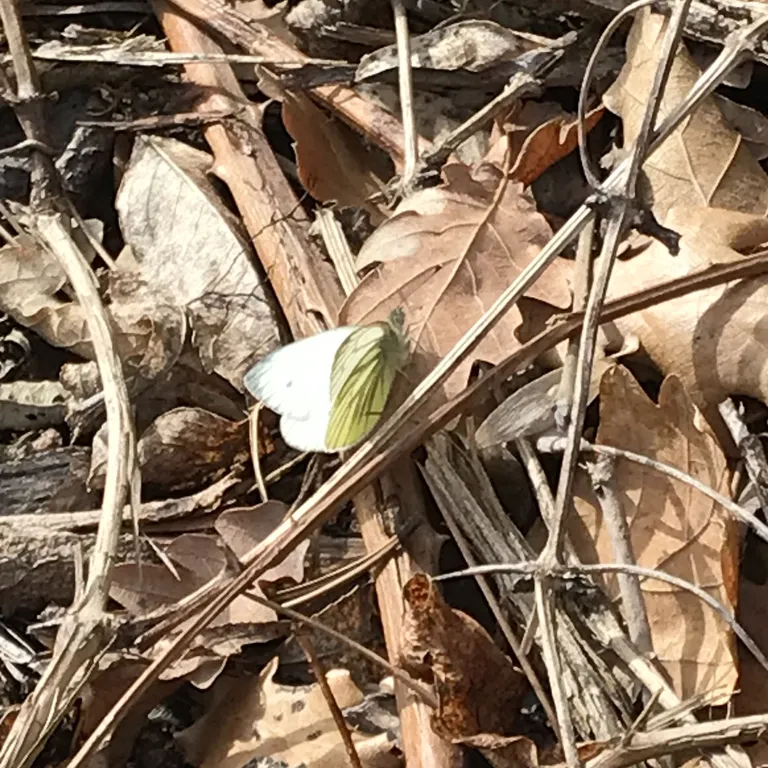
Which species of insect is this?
Pieris napi
